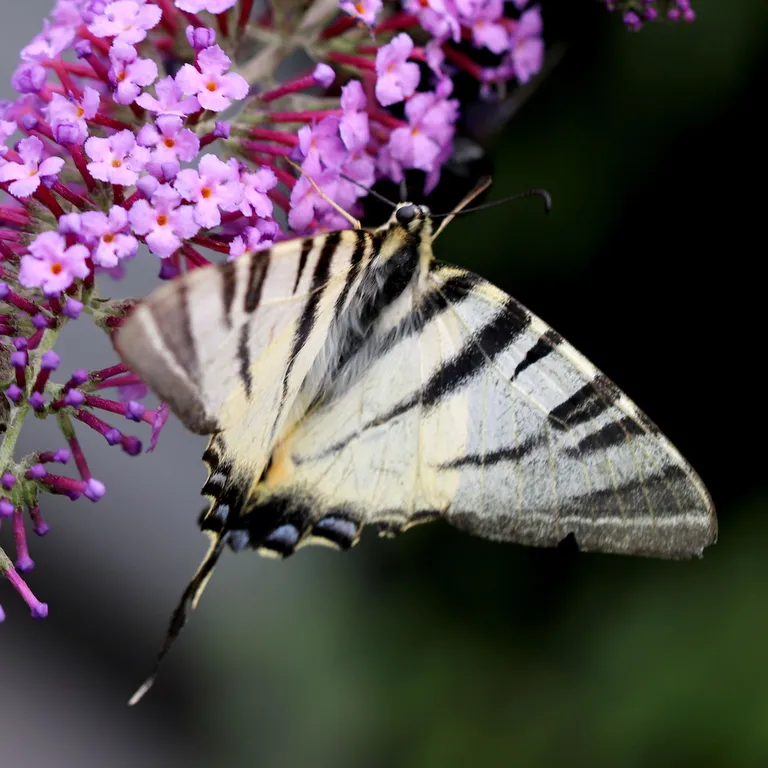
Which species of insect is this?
Iphiclides podalirius
